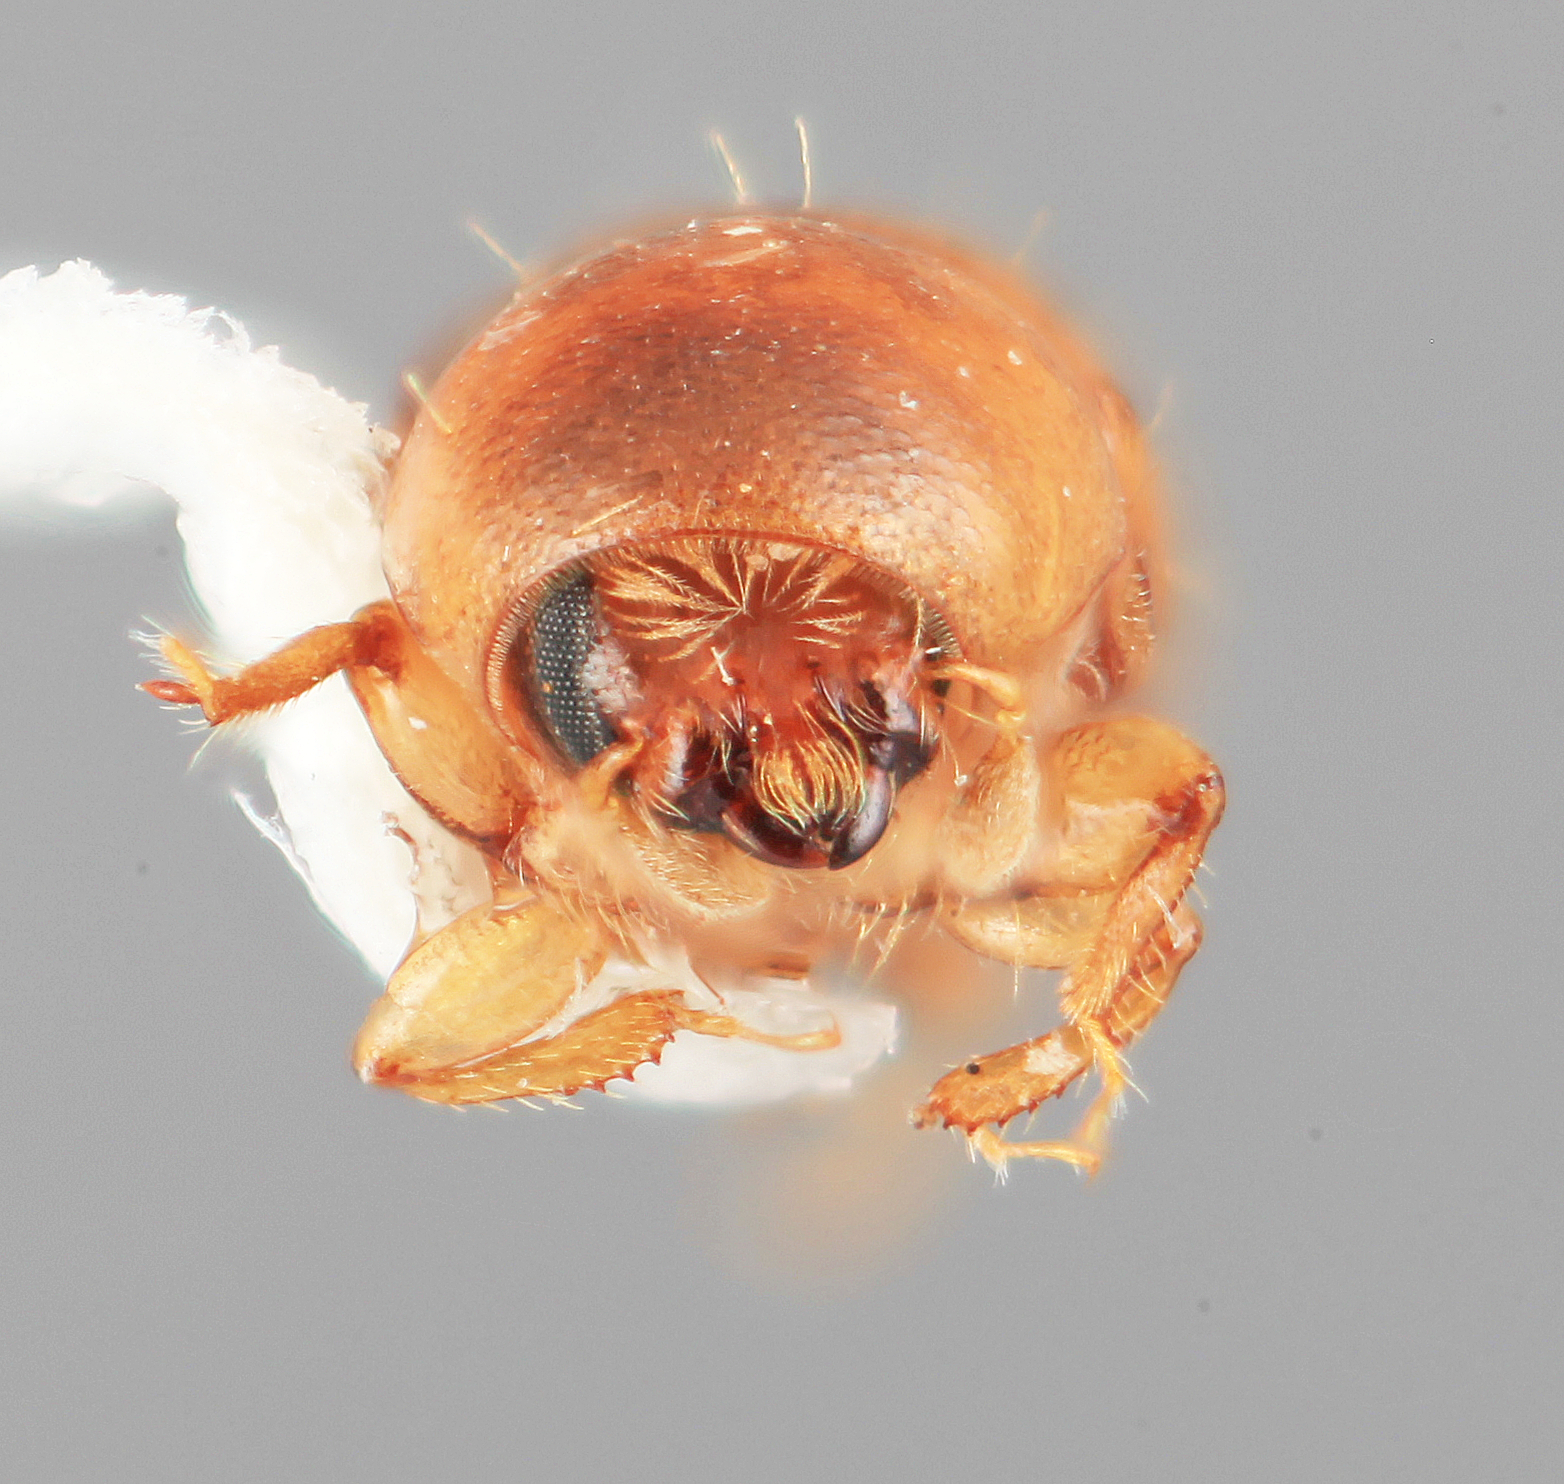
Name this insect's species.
Scolytodes obesus
